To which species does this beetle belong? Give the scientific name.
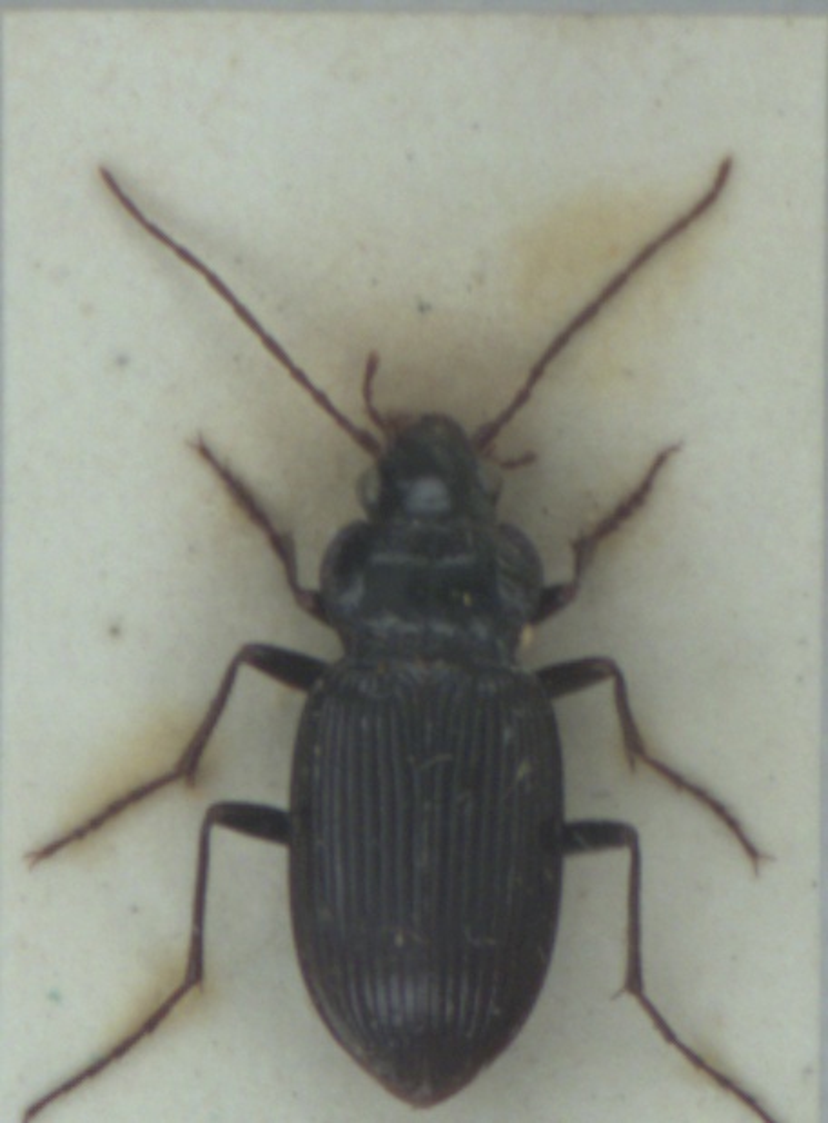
Nebria brevicollis
